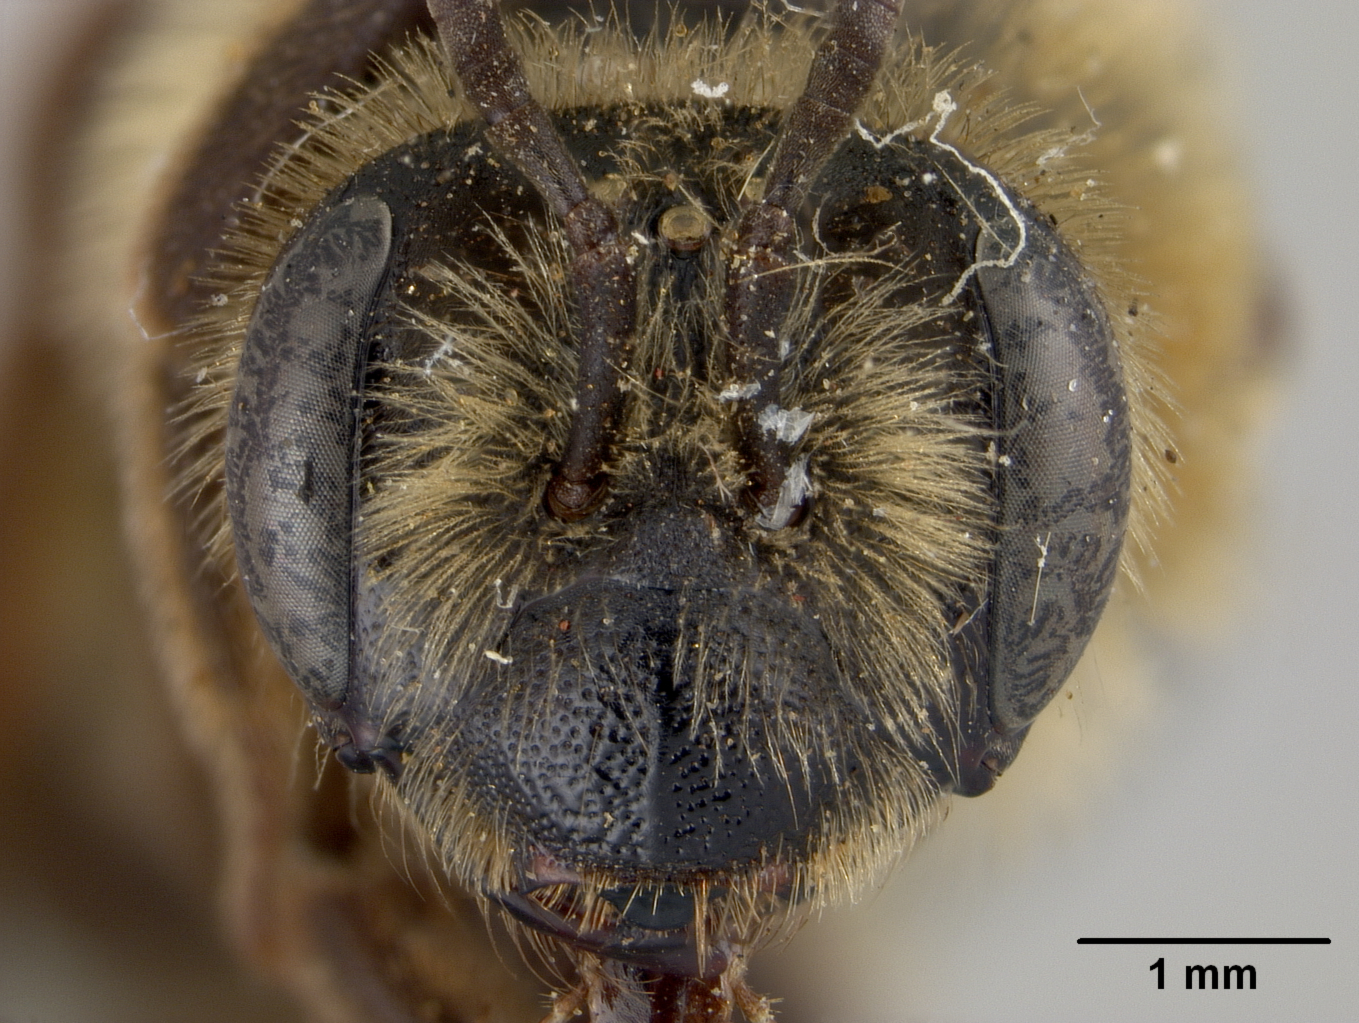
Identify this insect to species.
Andrena semirufa
